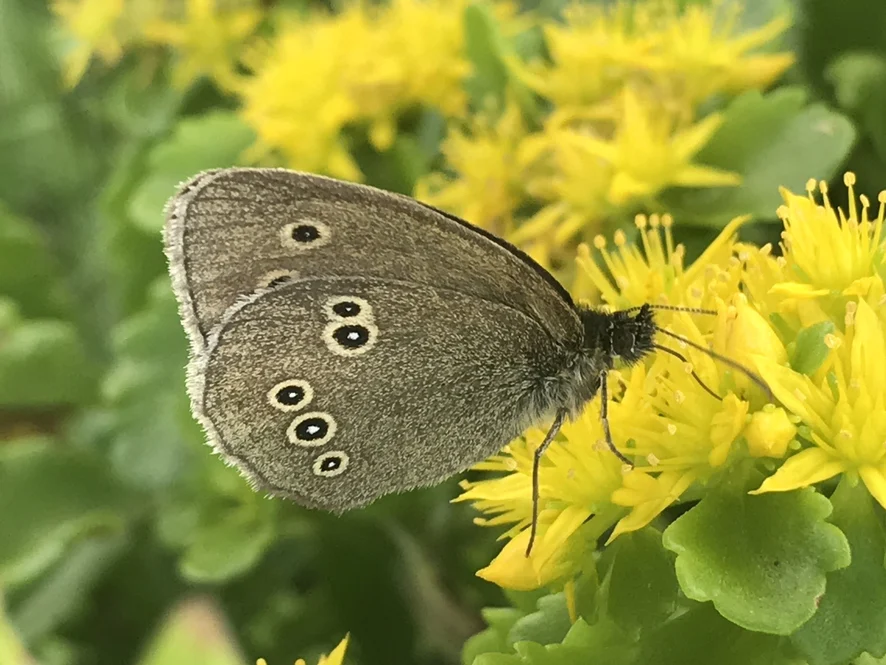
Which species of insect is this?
Aphantopus hyperantus
